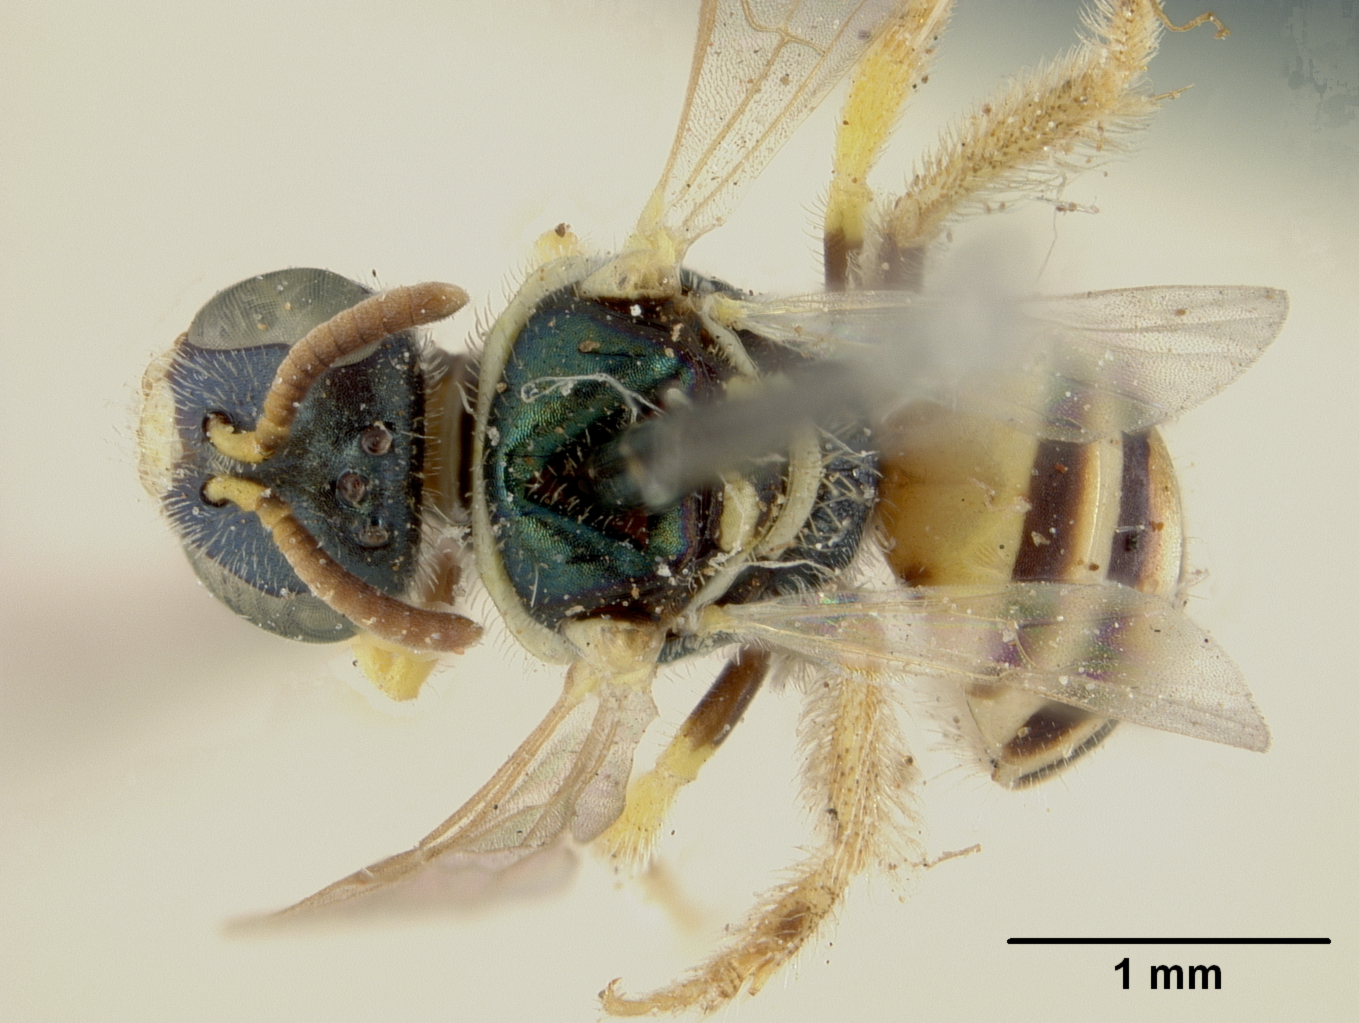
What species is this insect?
Nomioides patruelis
